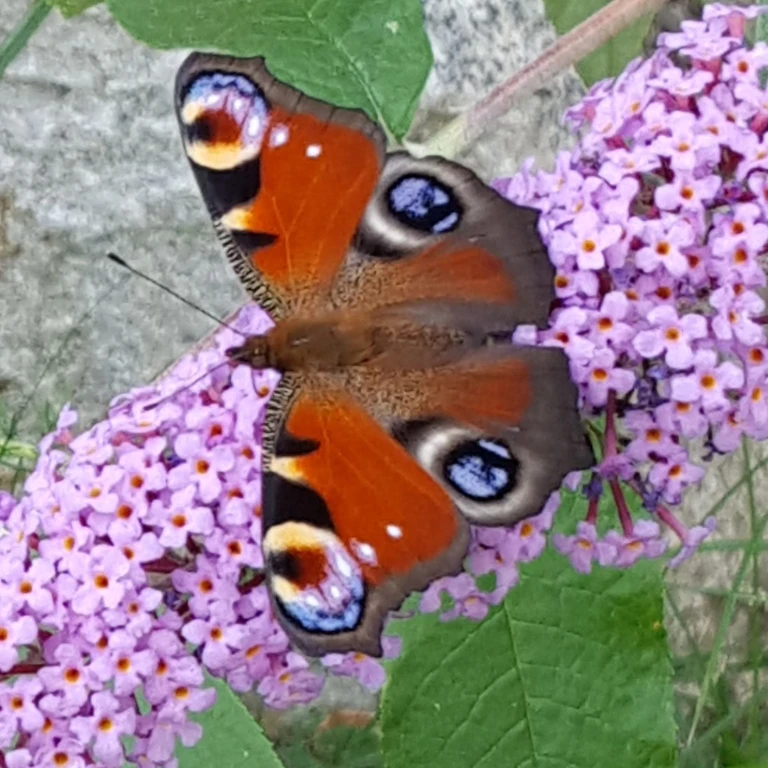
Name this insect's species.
Aglais io
